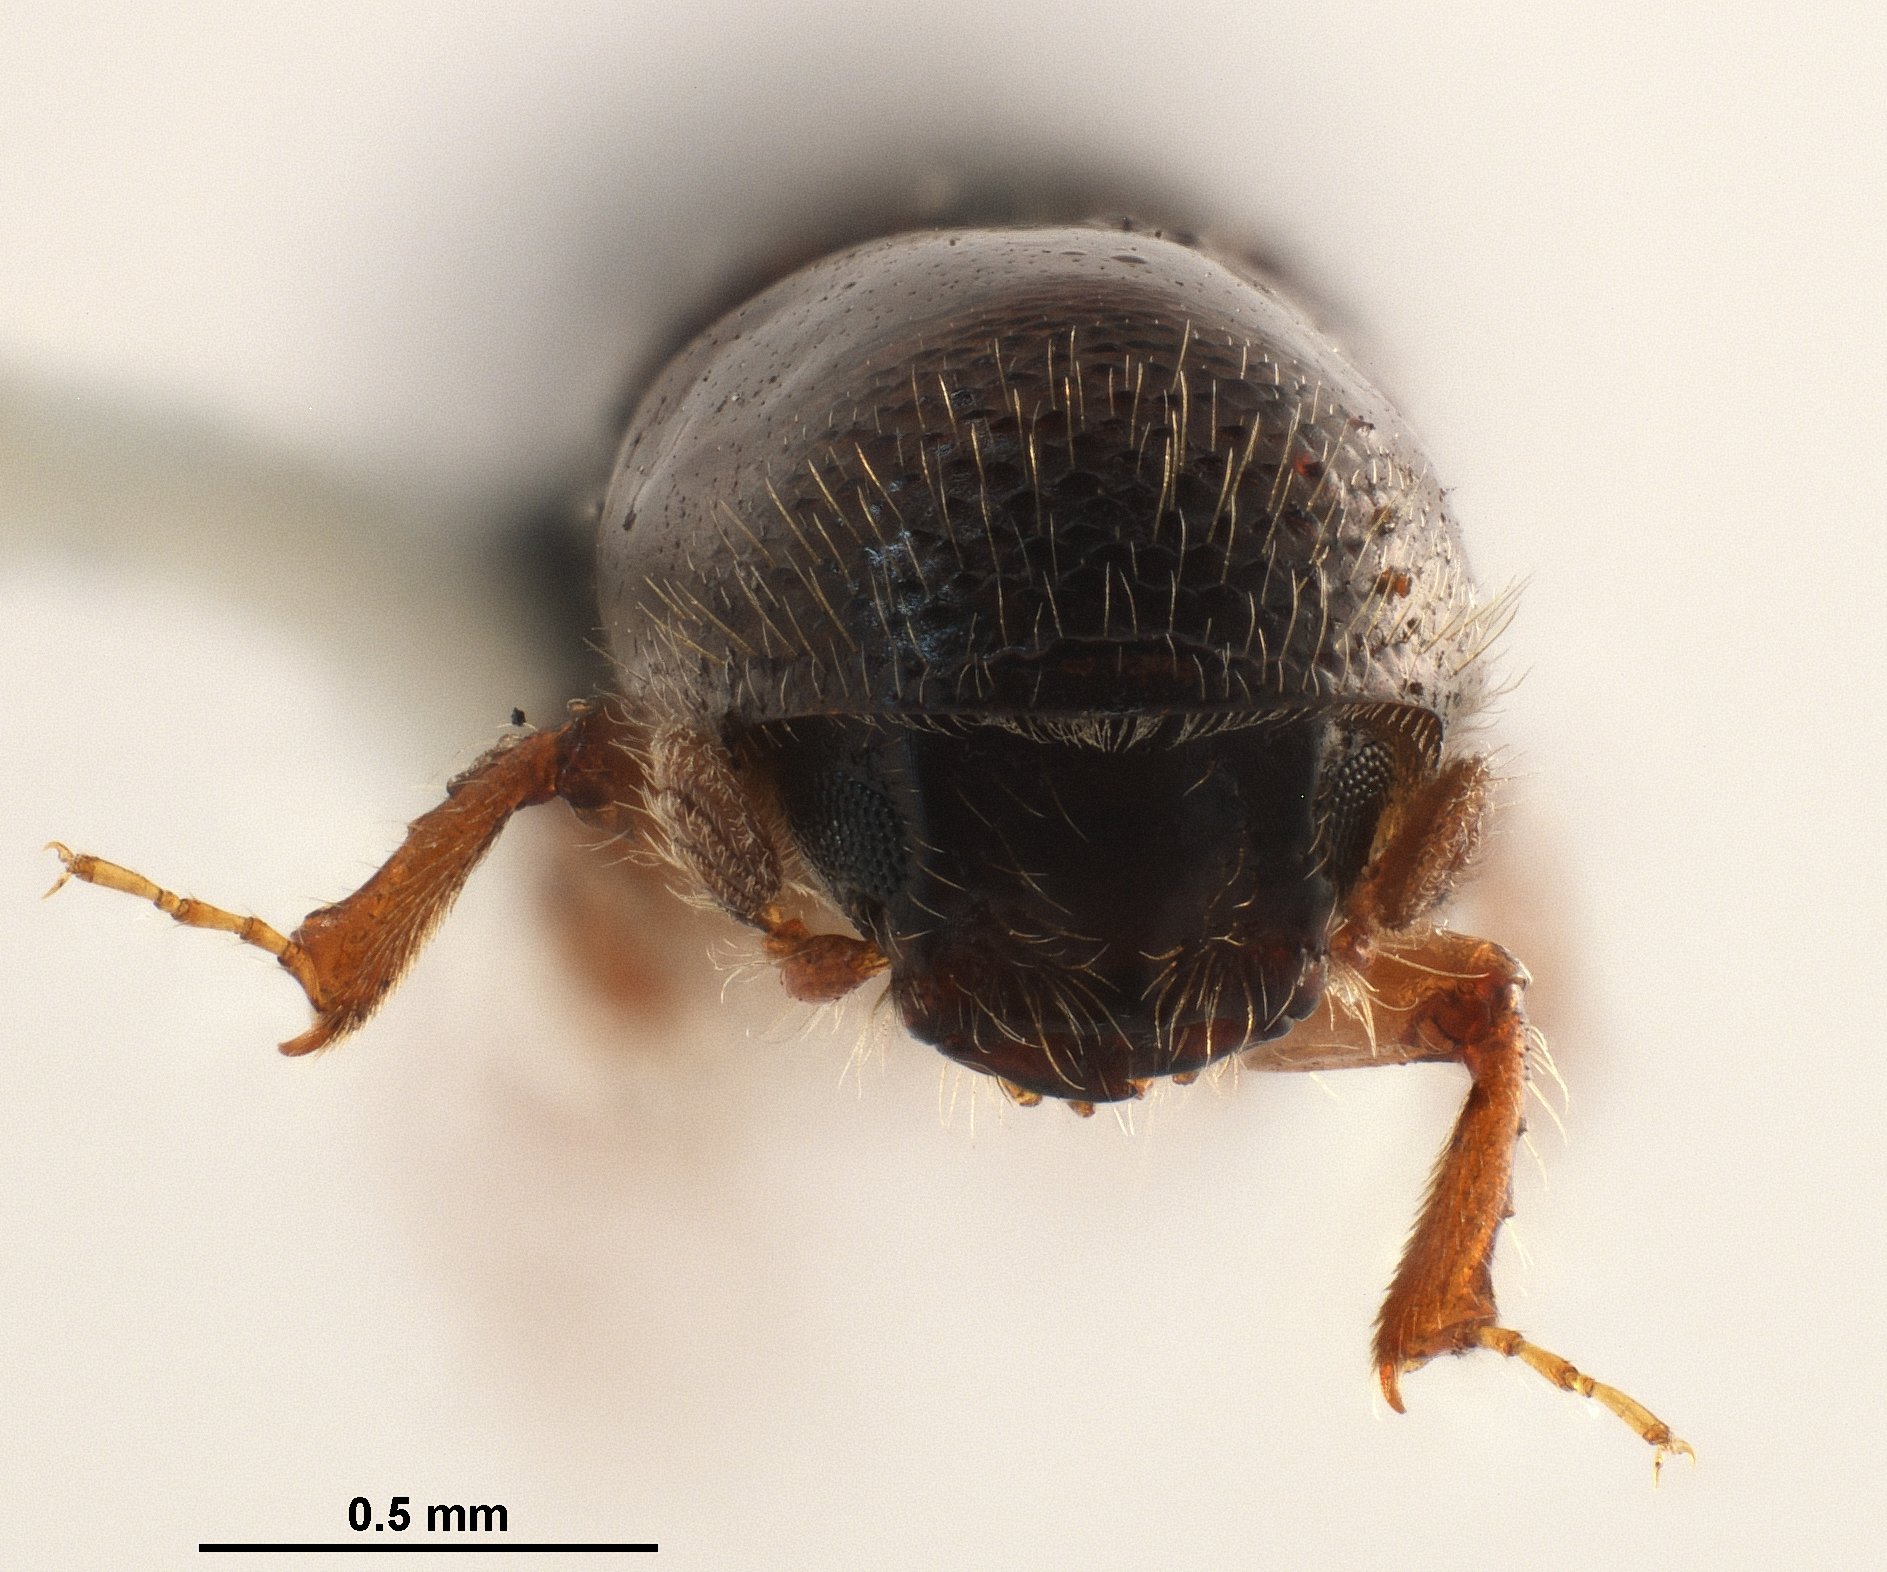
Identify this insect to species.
Gnathotrupes nectandrae
